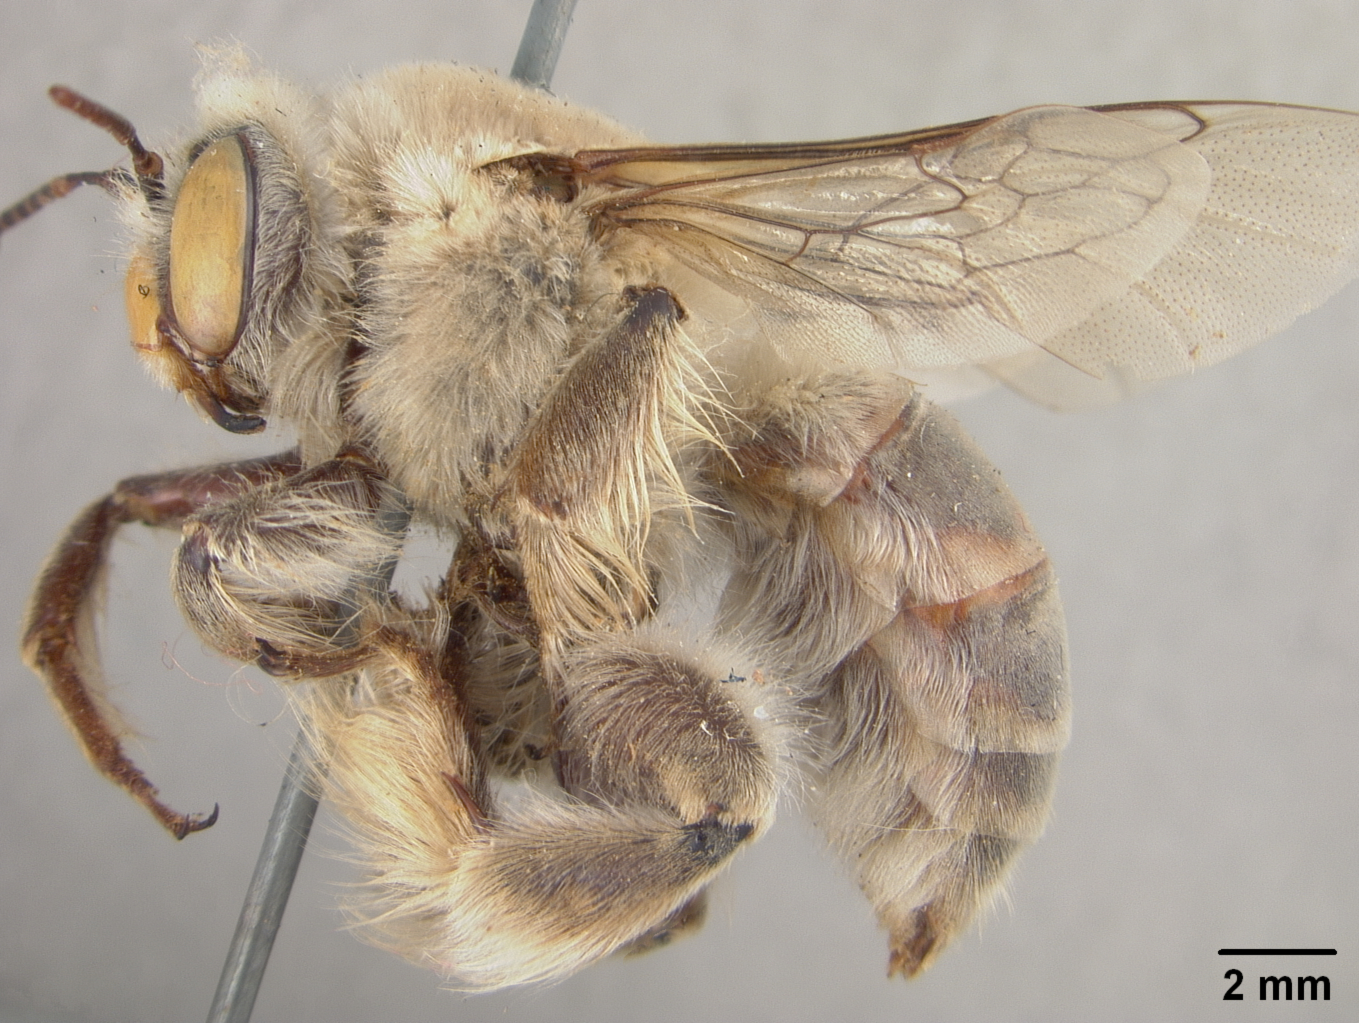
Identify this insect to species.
Centris morsei
